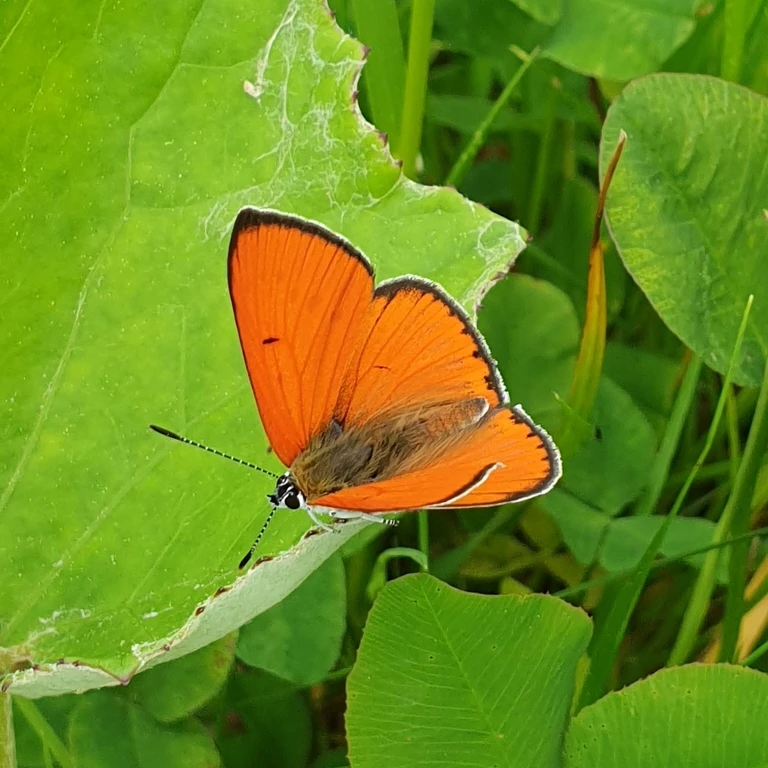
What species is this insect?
Lycaena dispar
